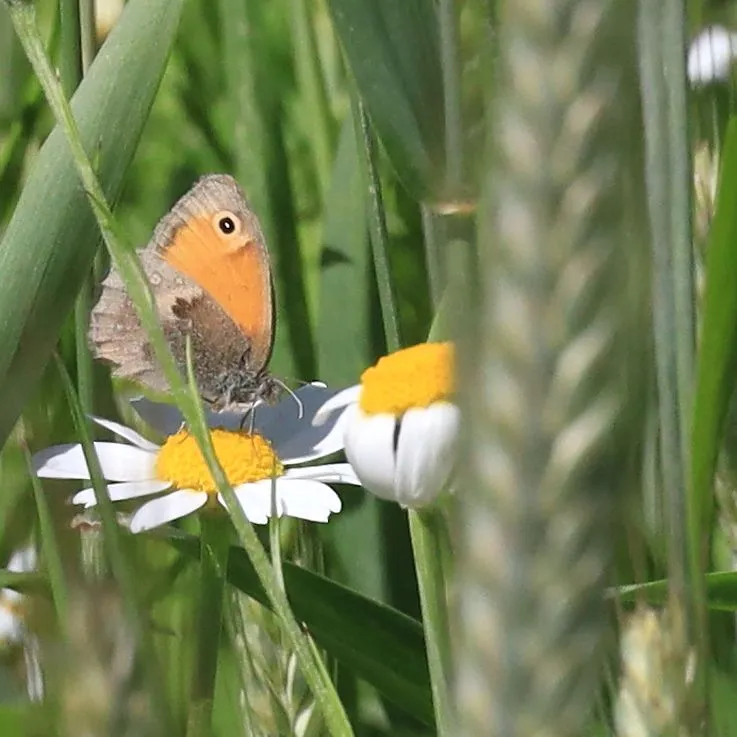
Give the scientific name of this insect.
Coenonympha pamphilus
